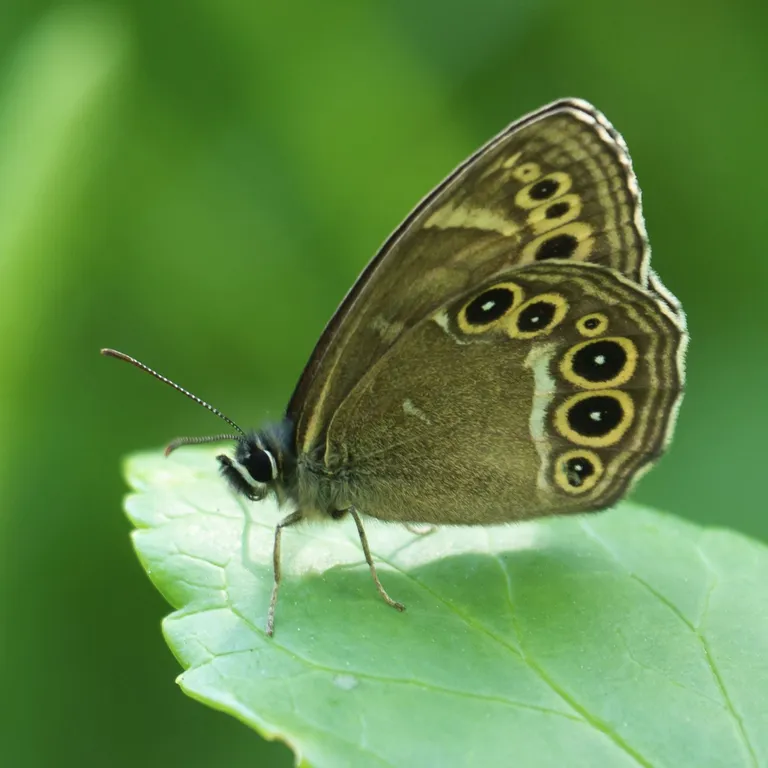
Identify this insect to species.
Lopinga achine (also Pararge achine)
